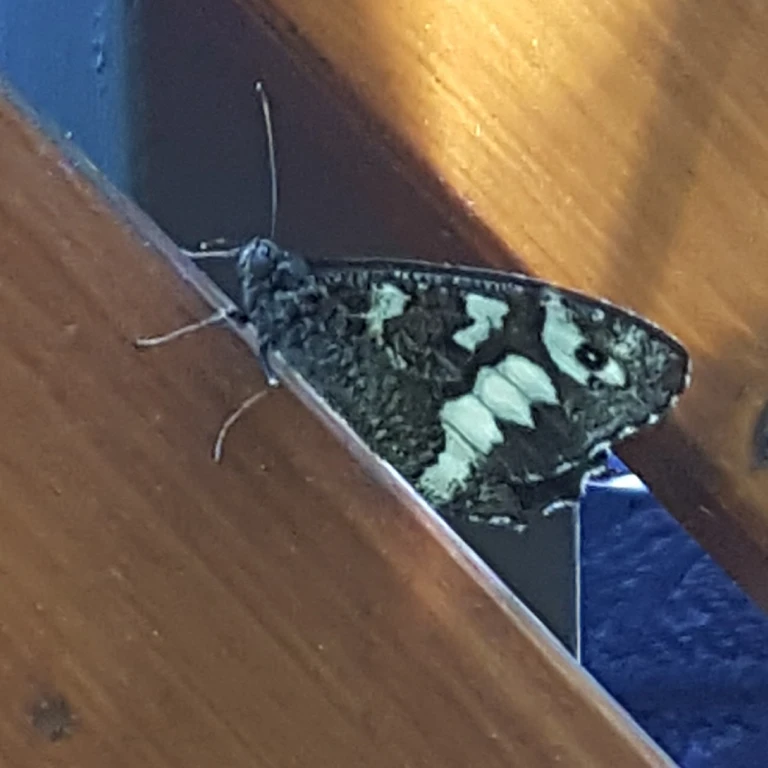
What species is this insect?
Brintesia circe
